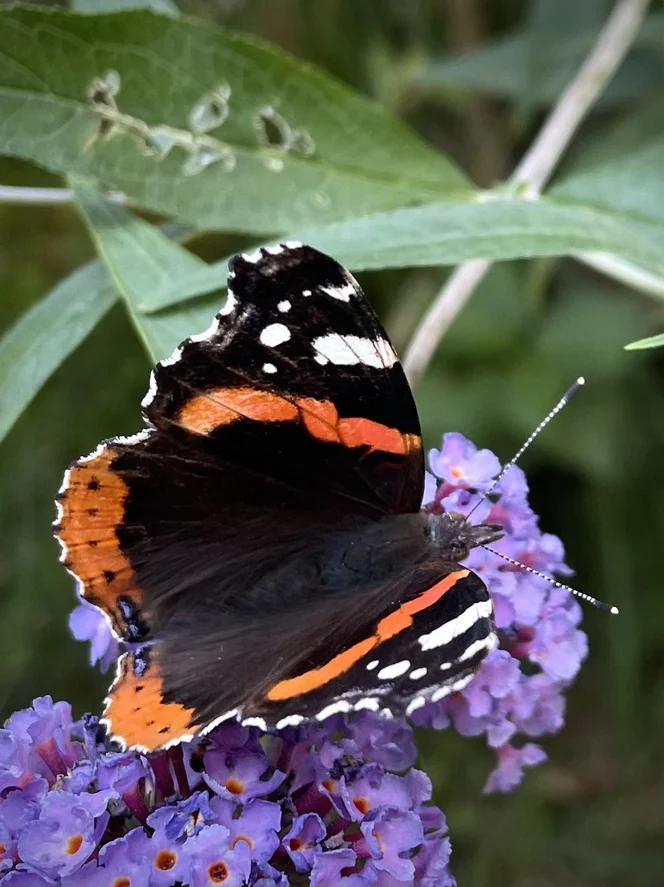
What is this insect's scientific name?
Vanessa atalanta
